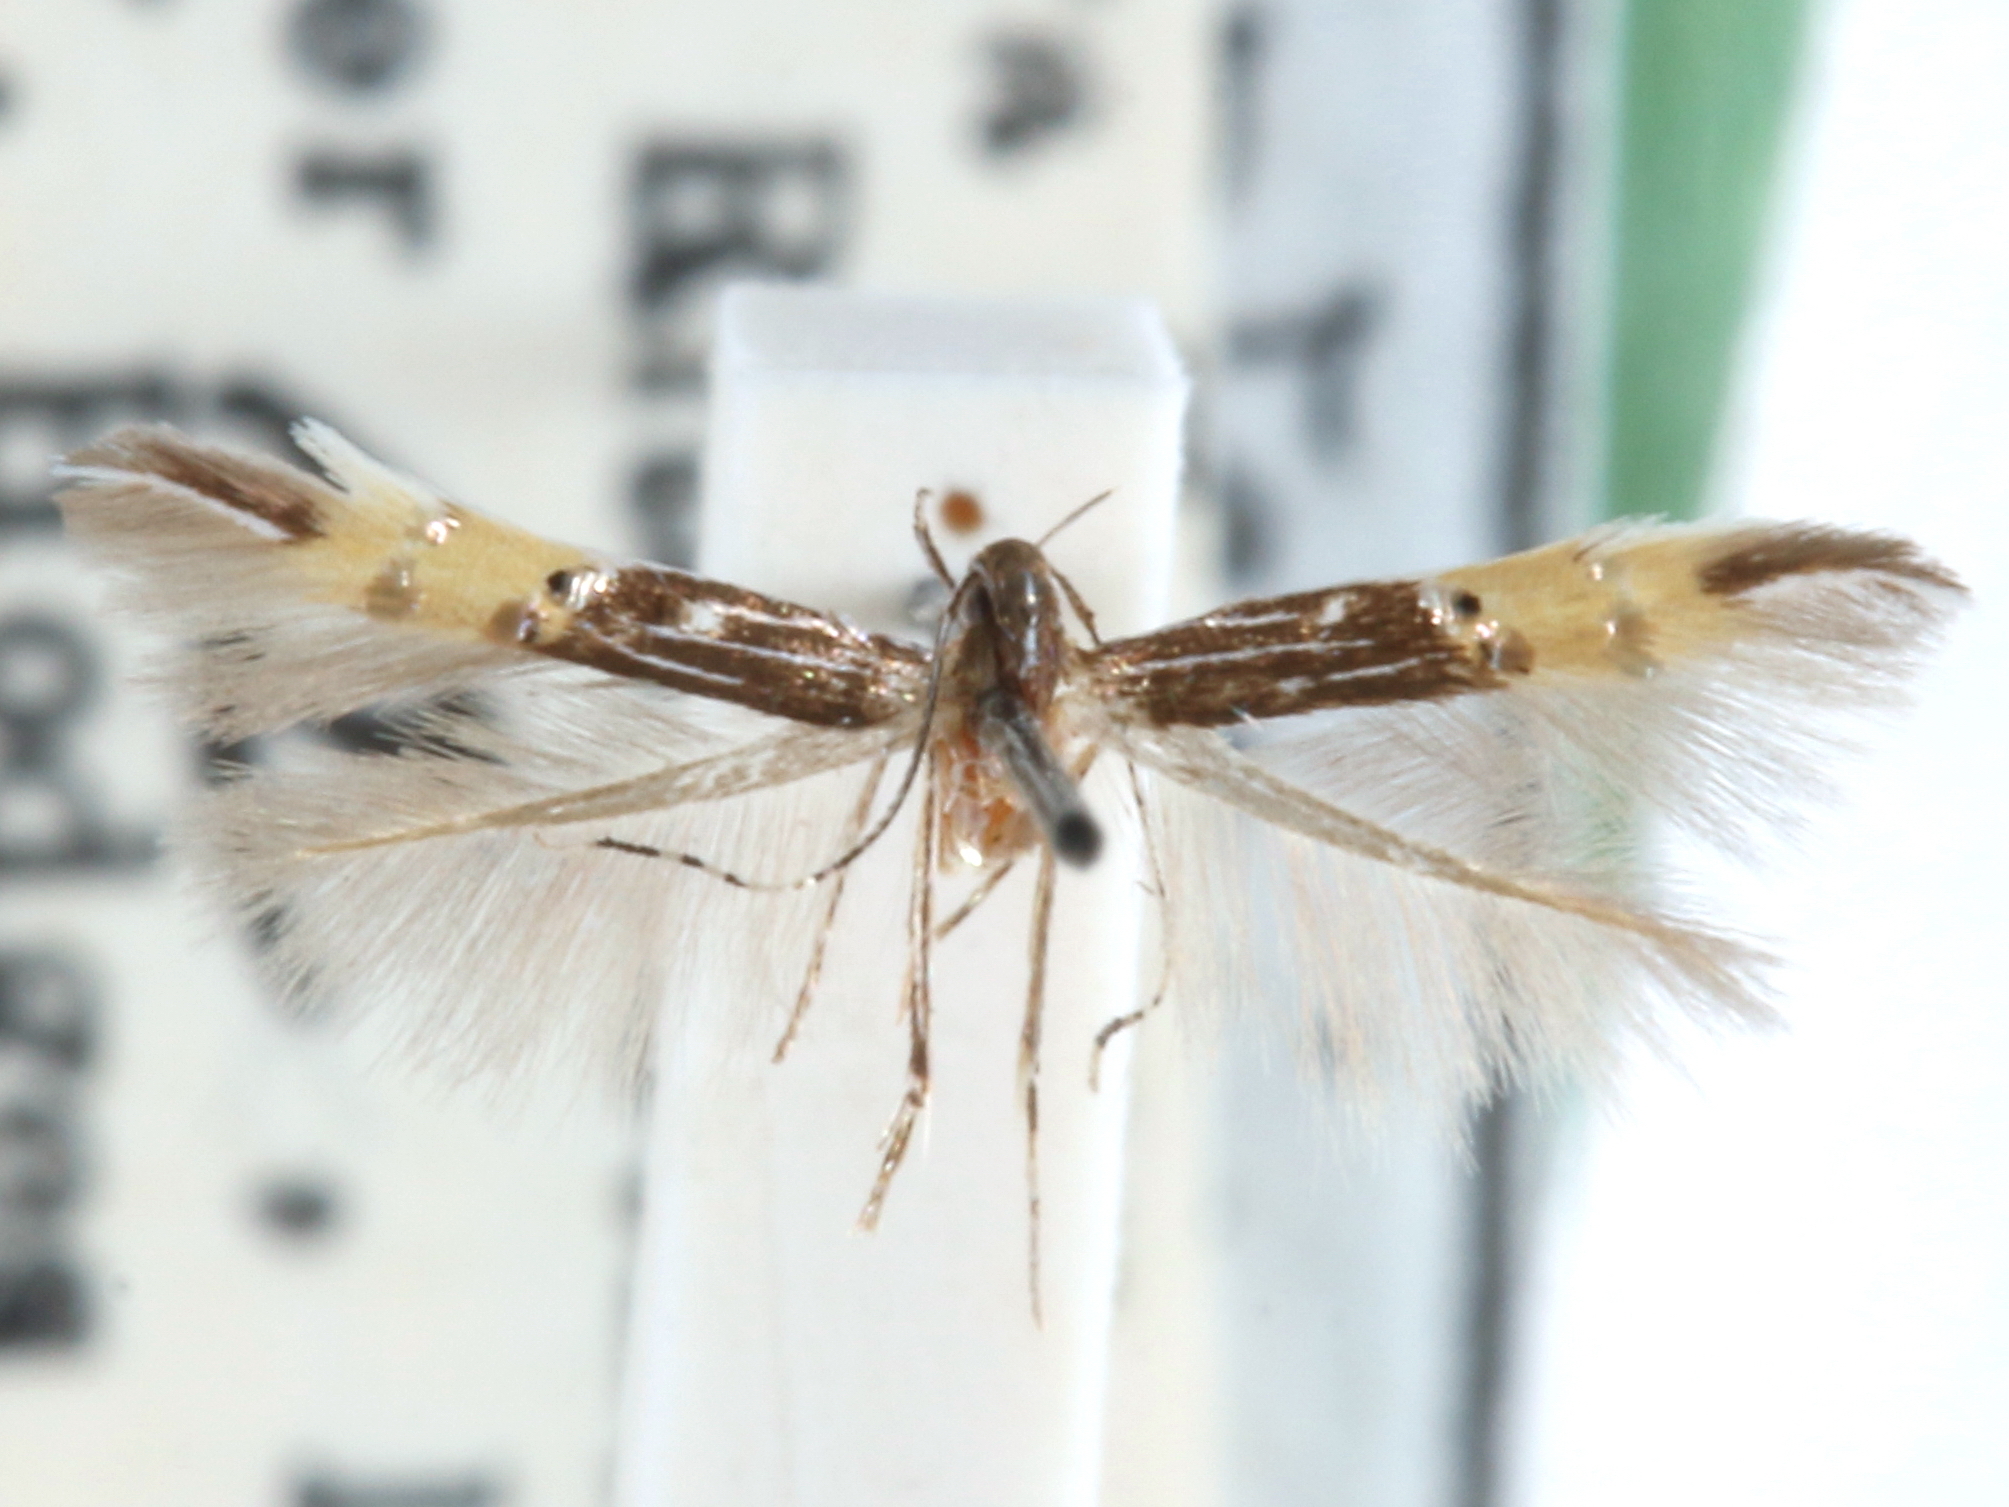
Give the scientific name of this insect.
Cosmopterix opulenta
